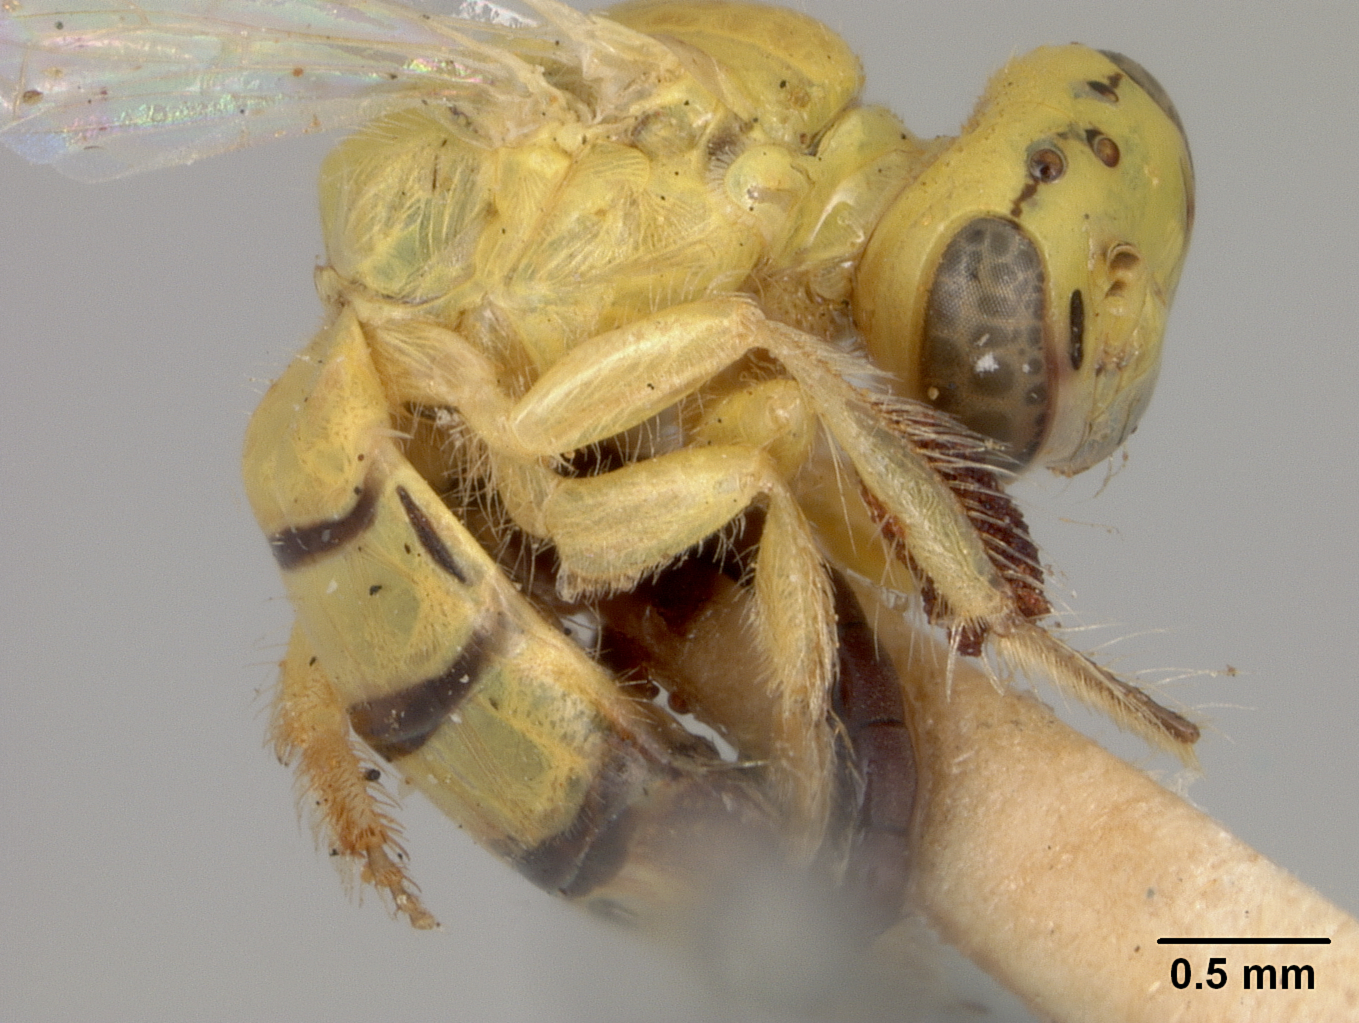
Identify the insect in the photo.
Perdita howardi
